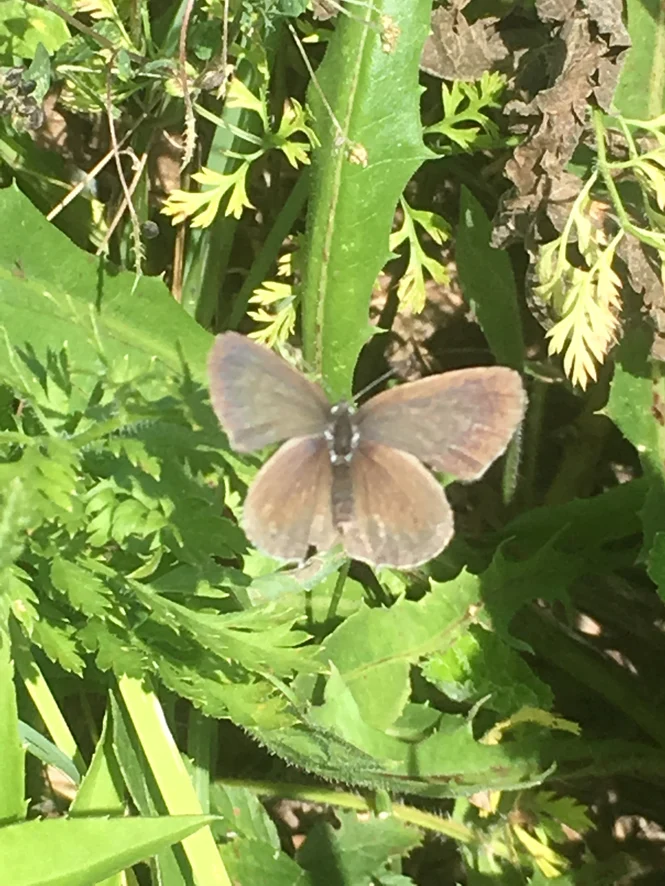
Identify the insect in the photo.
Polyommatus icarus
